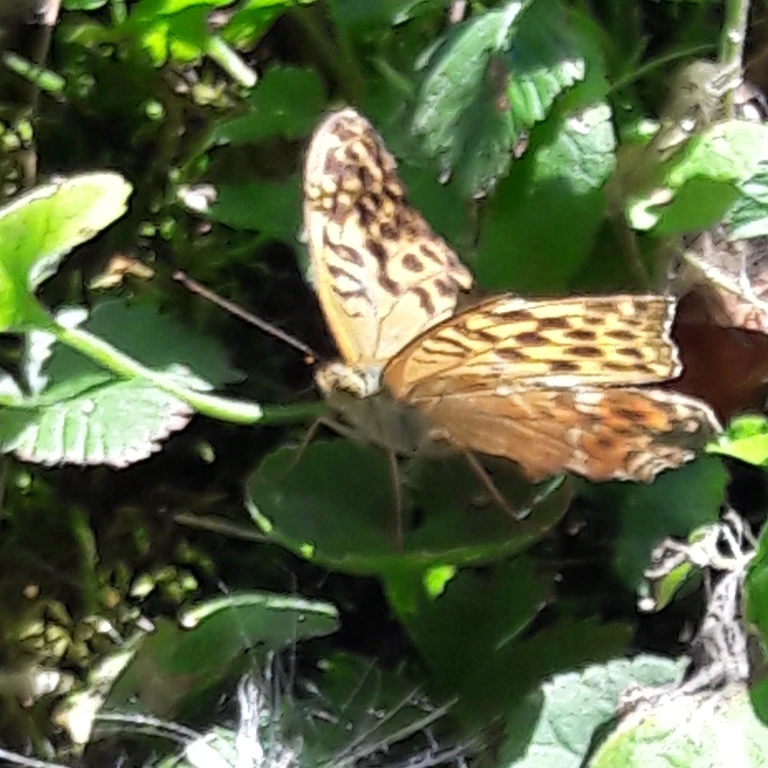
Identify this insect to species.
Argynnis paphia
